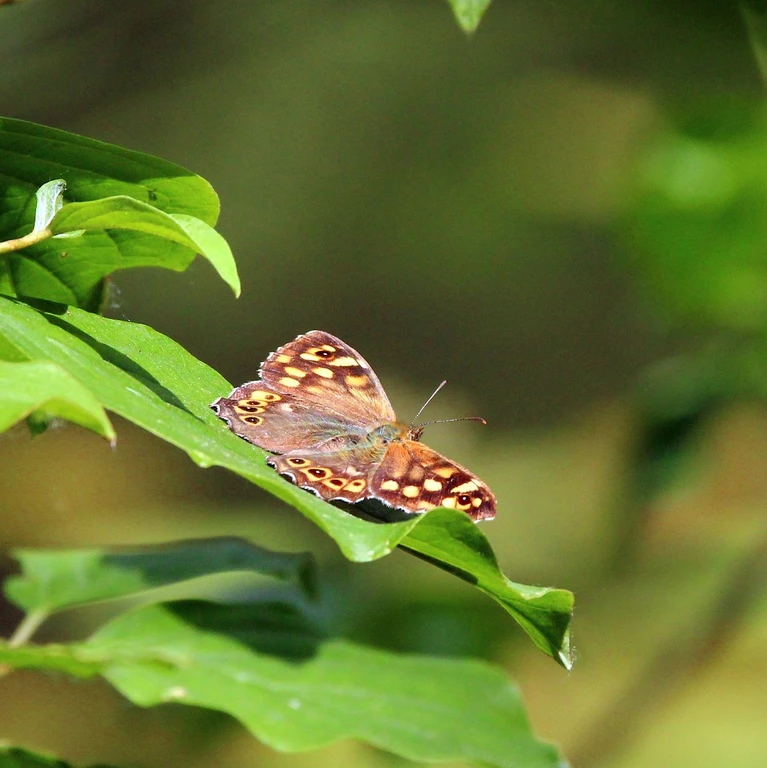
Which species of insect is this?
Pararge aegeria
